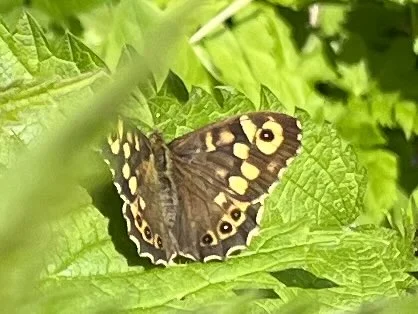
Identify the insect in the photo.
Pararge aegeria
